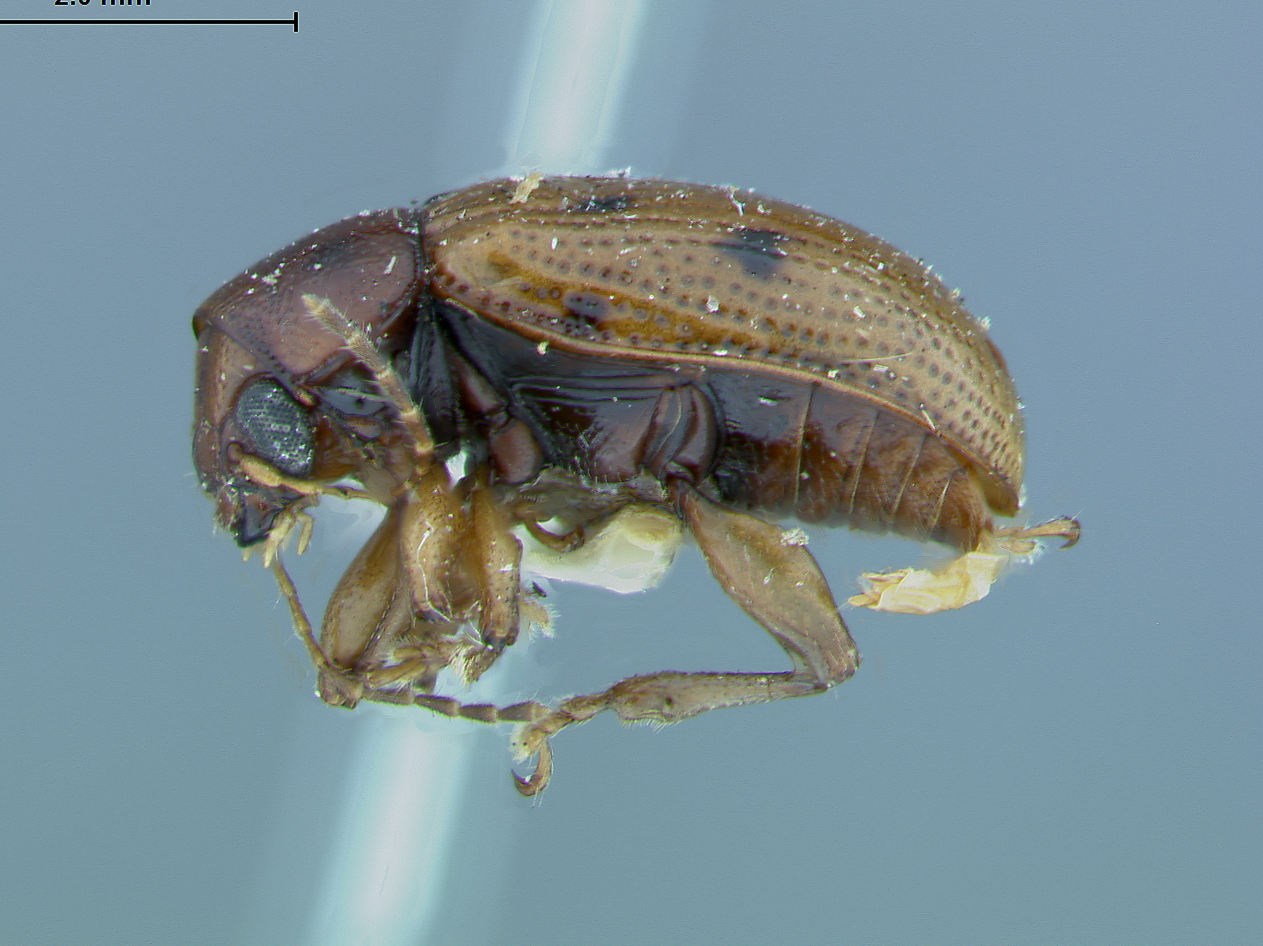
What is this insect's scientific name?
Metachroma maculipenne
